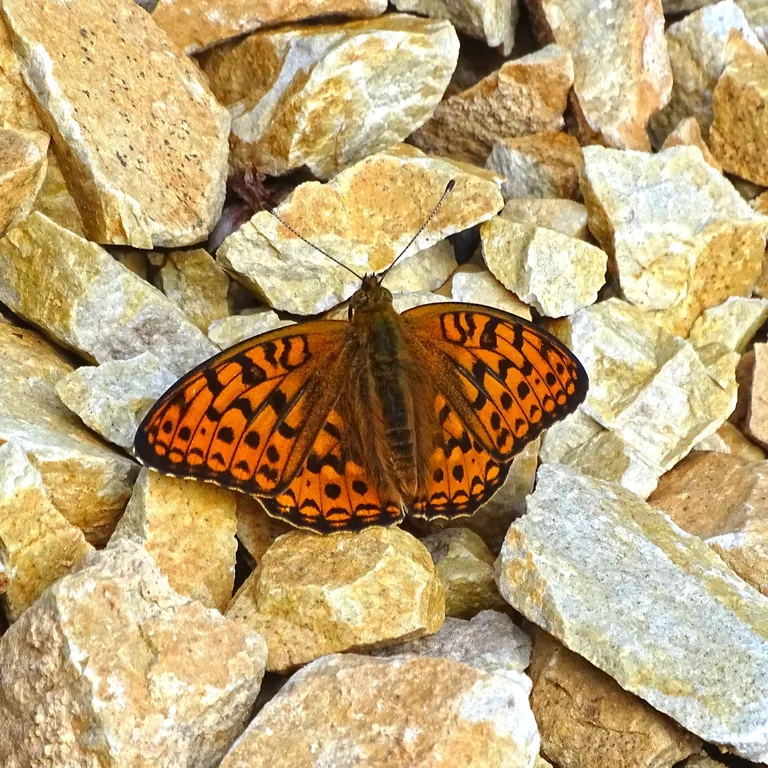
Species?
Fabriciana adippe
